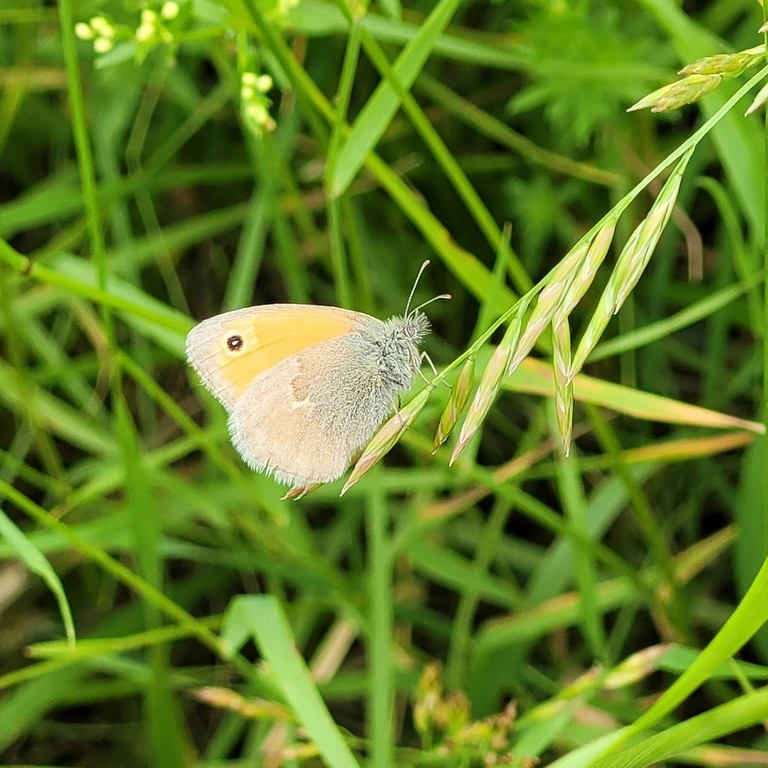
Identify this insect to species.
Coenonympha pamphilus
